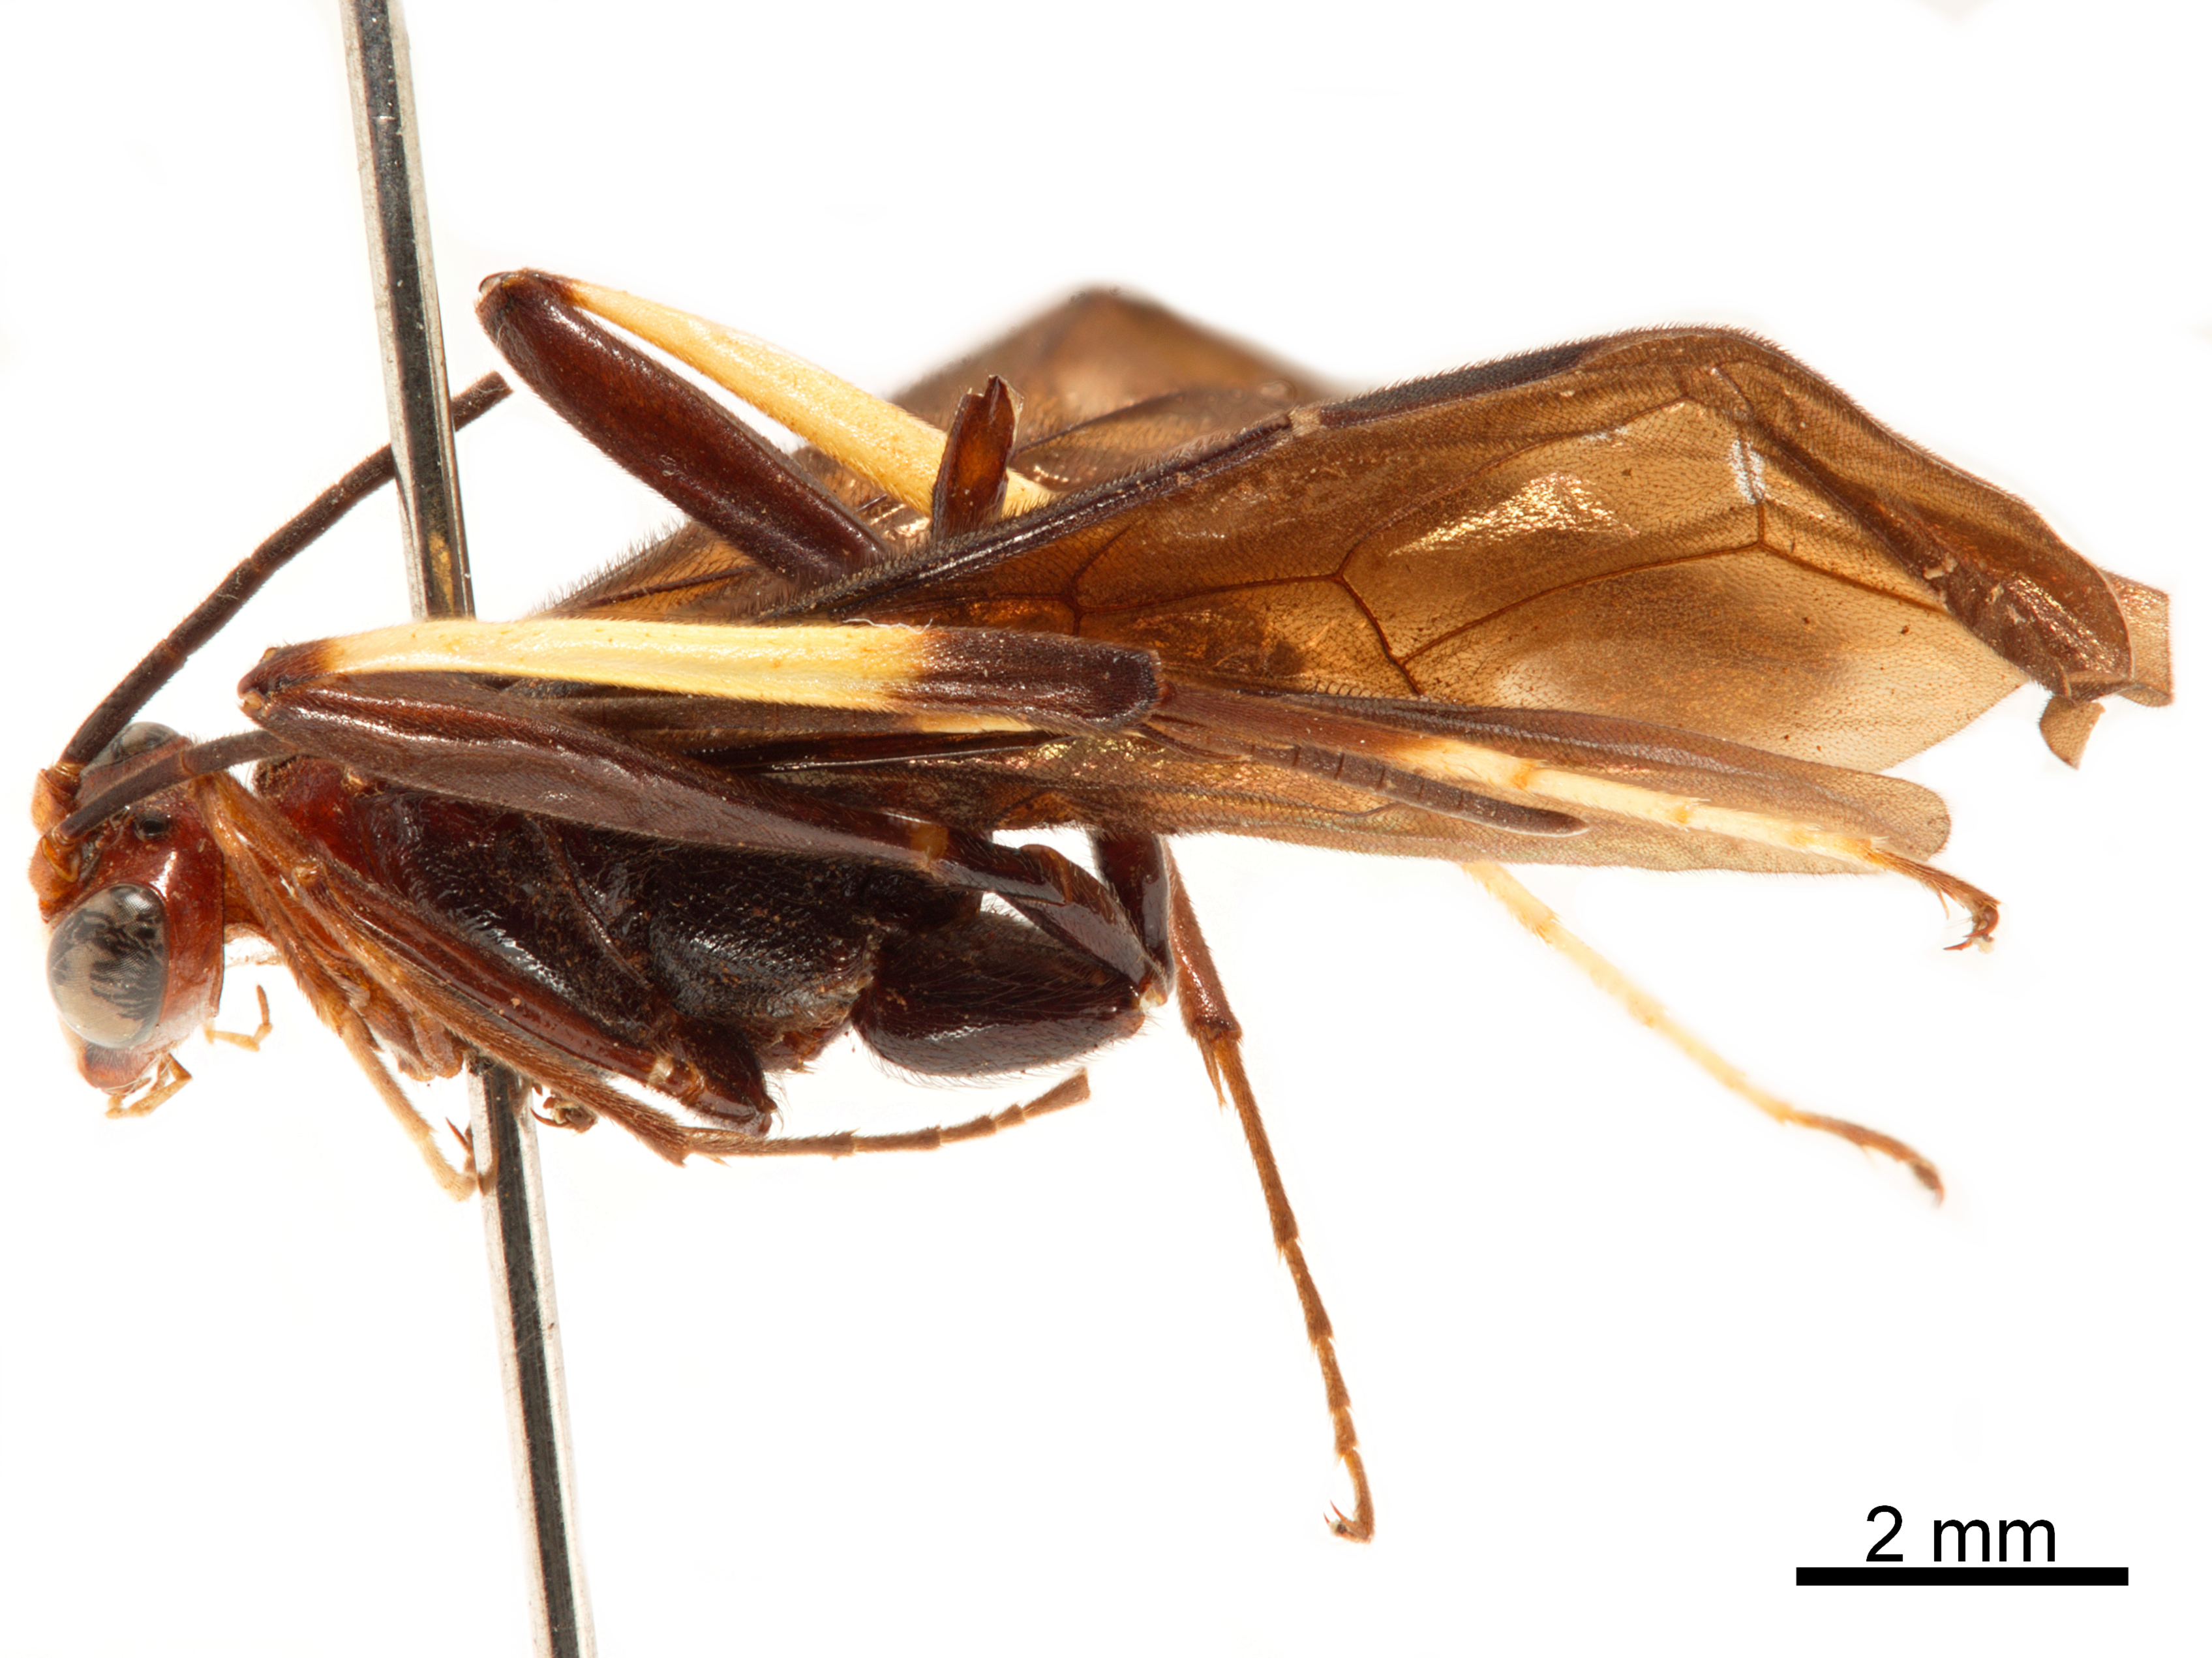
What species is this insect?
Osprynchotus gigas
